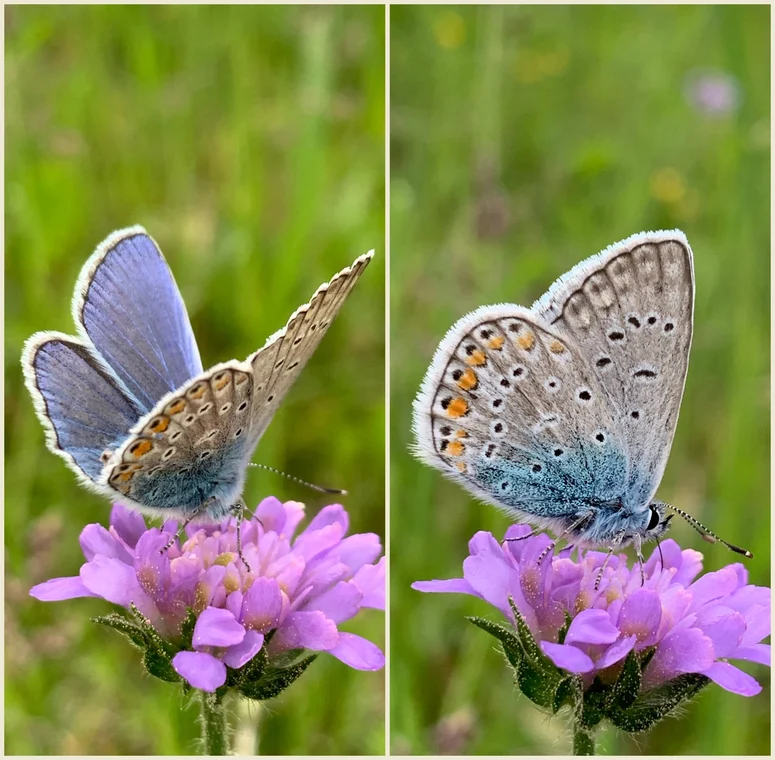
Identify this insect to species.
Polyommatus icarus
